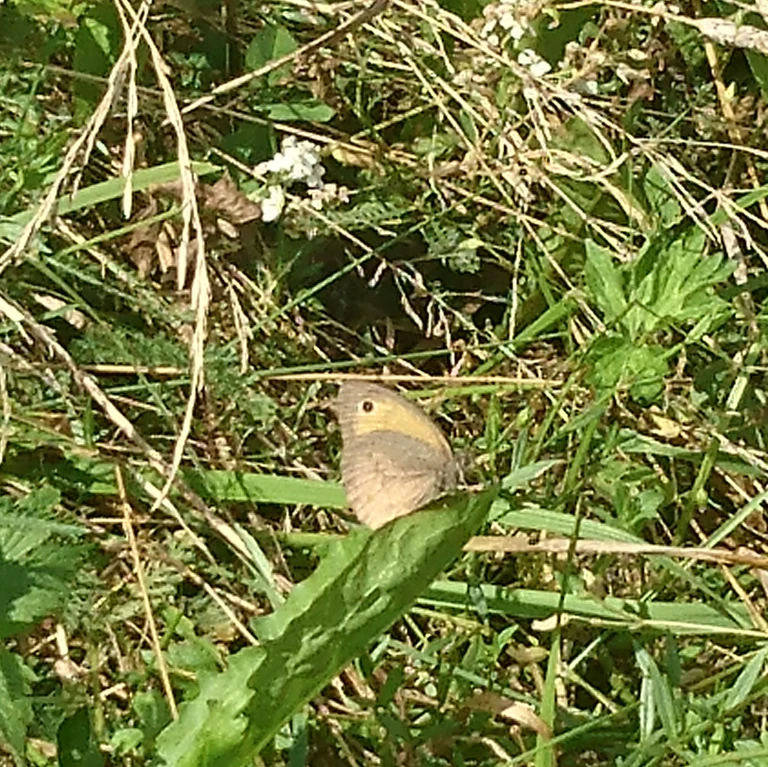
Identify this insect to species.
Maniola jurtina
